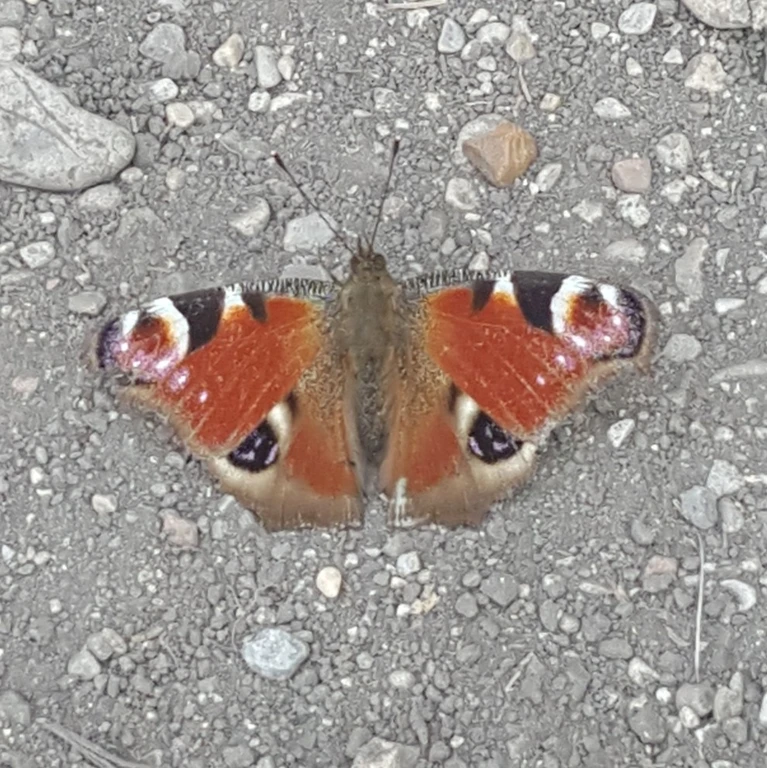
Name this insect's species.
Aglais io
